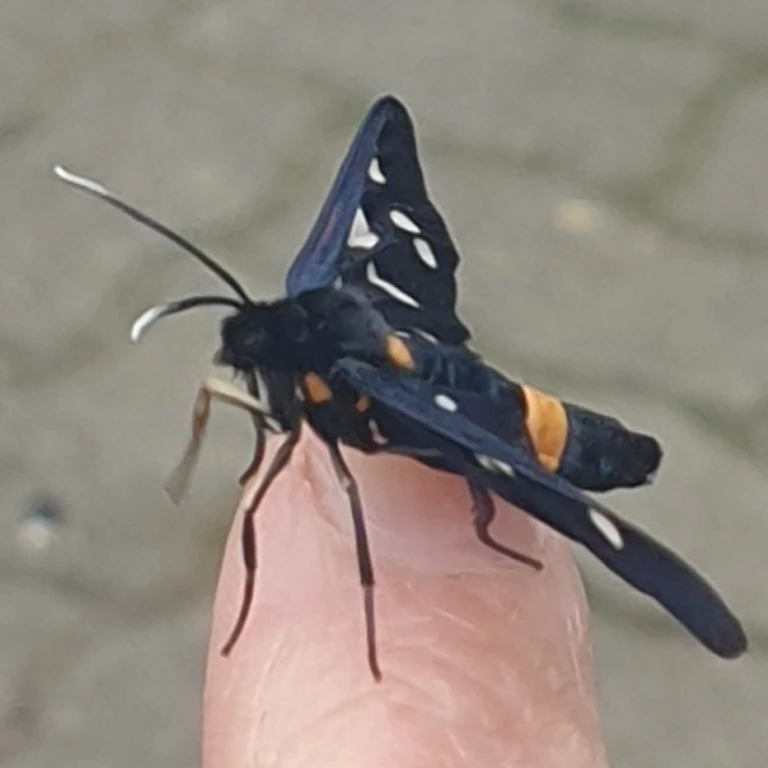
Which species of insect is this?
Amata phegea
